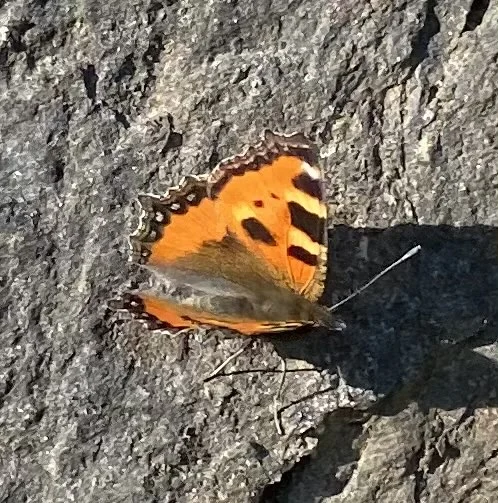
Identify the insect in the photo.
Aglais urticae
